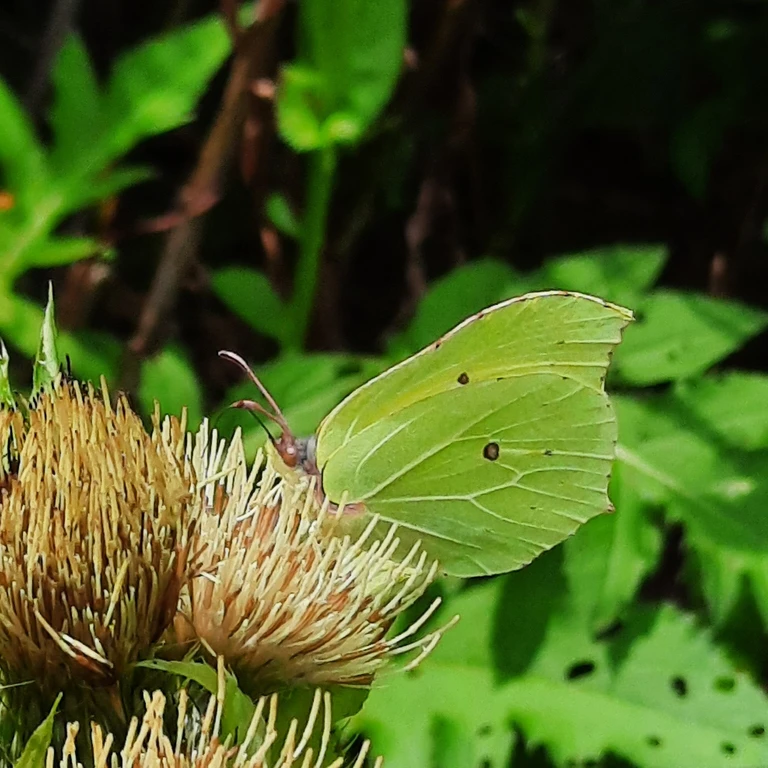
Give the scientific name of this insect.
Gonepteryx rhamni
